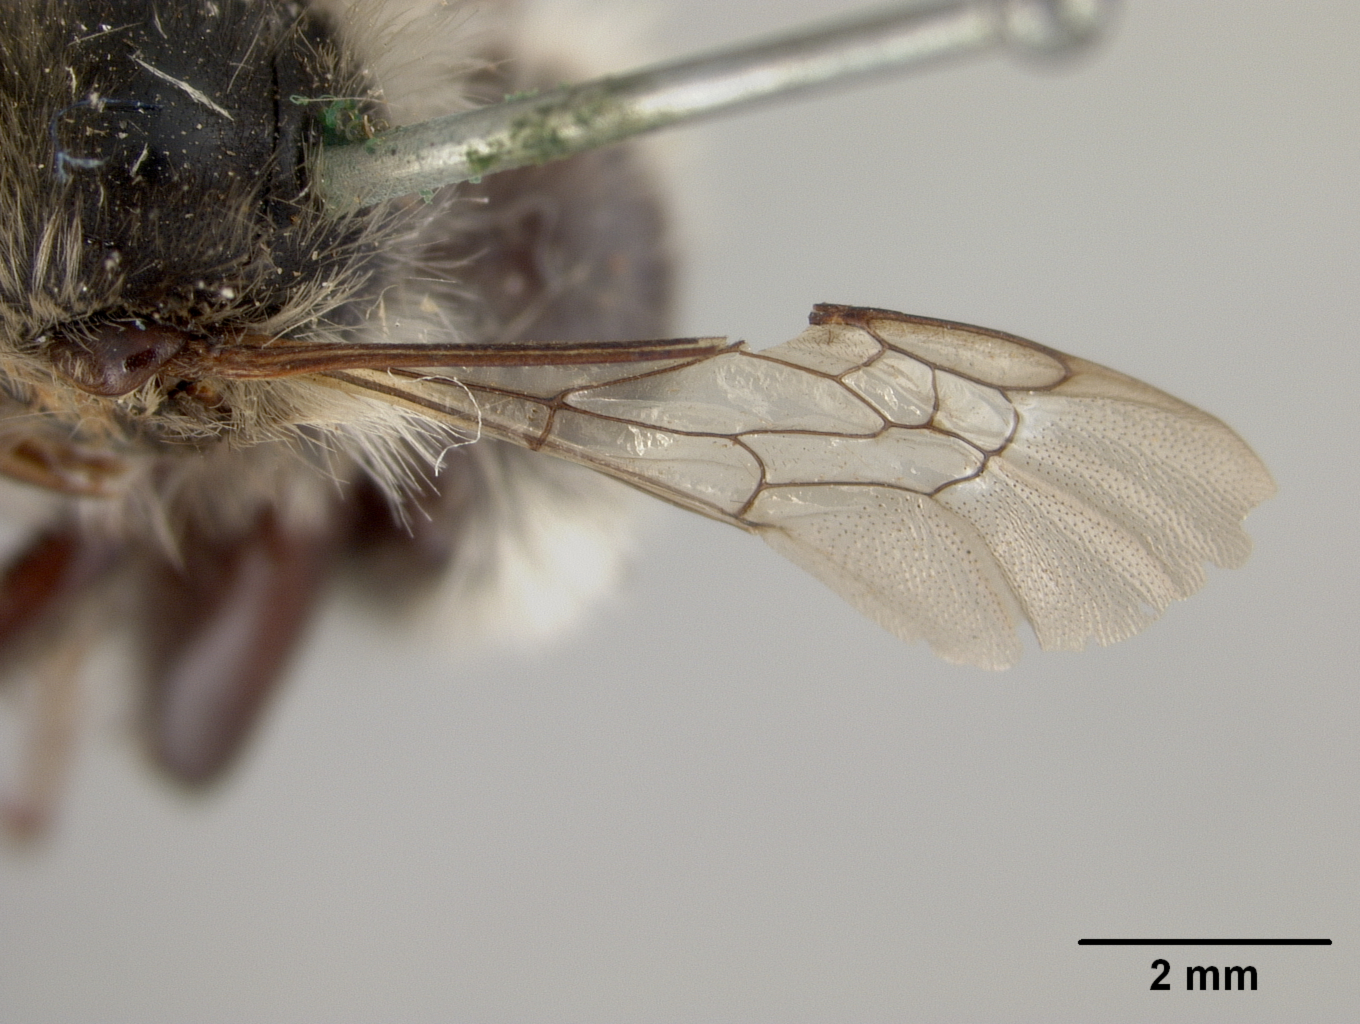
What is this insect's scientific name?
Podalirius syringae
